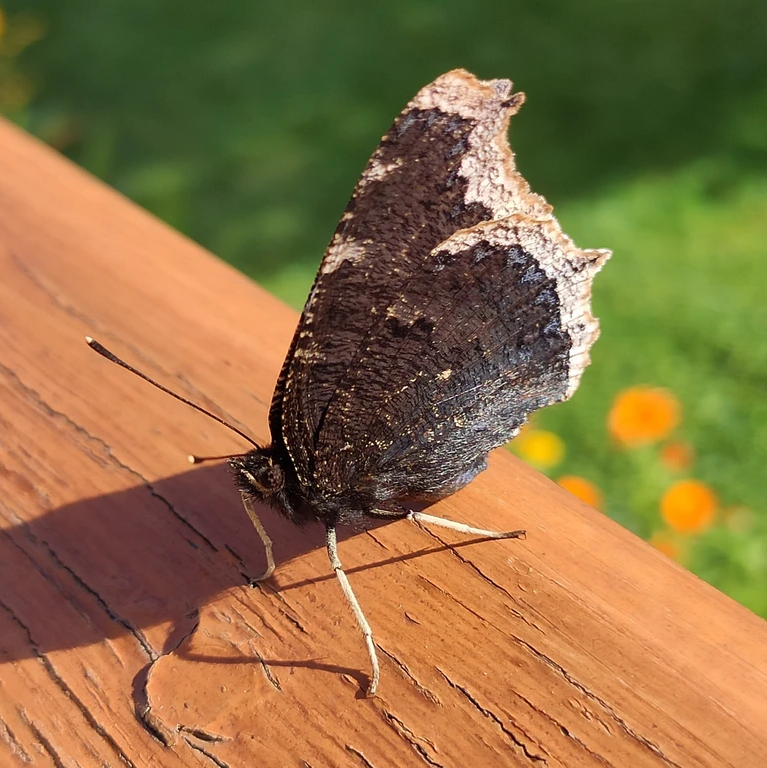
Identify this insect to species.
Nymphalis antiopa
